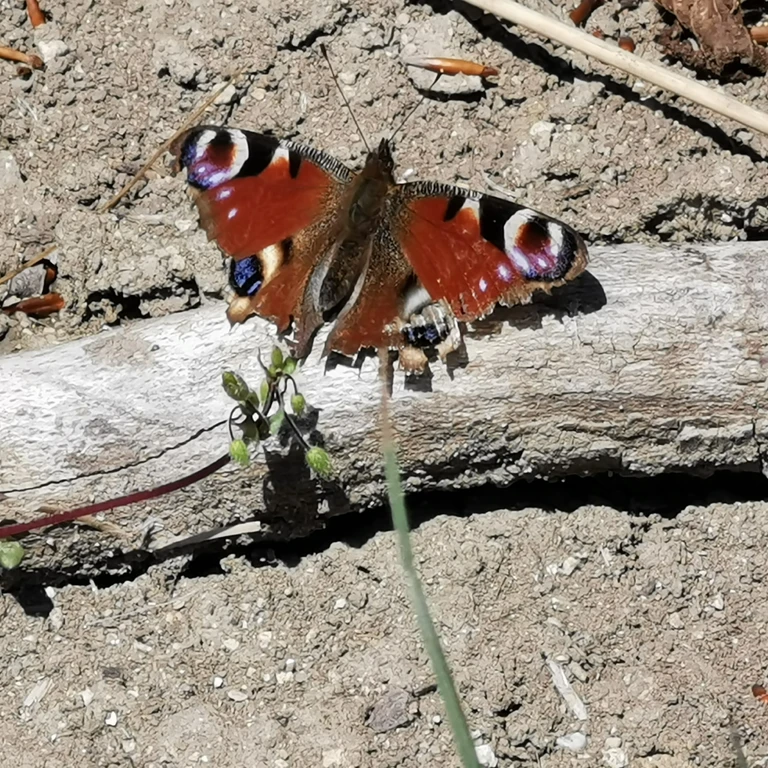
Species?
Aglais io
